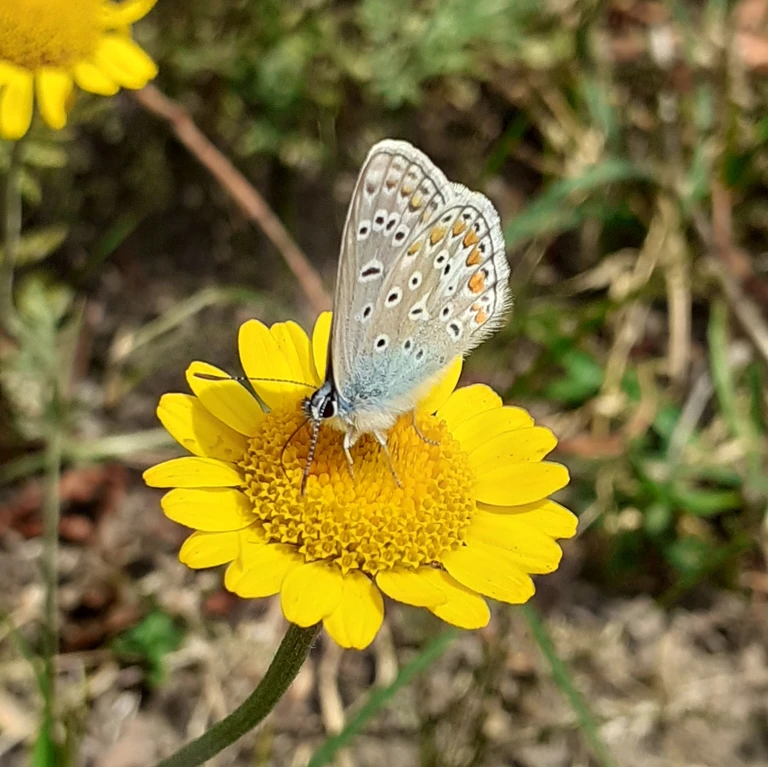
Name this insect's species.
Polyommatus icarus
